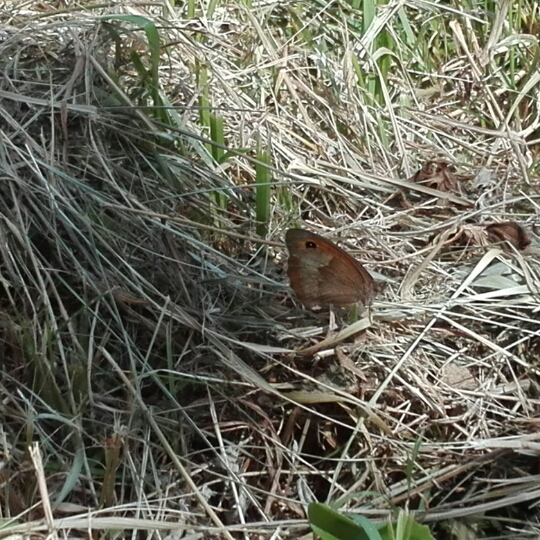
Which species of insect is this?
Maniola jurtina
